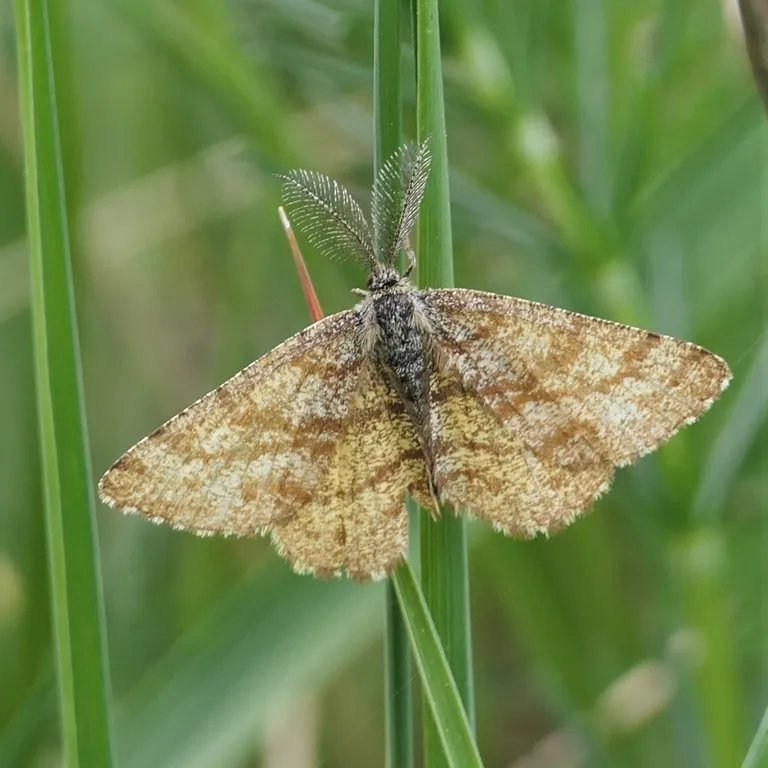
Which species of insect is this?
Ematurga atomaria
